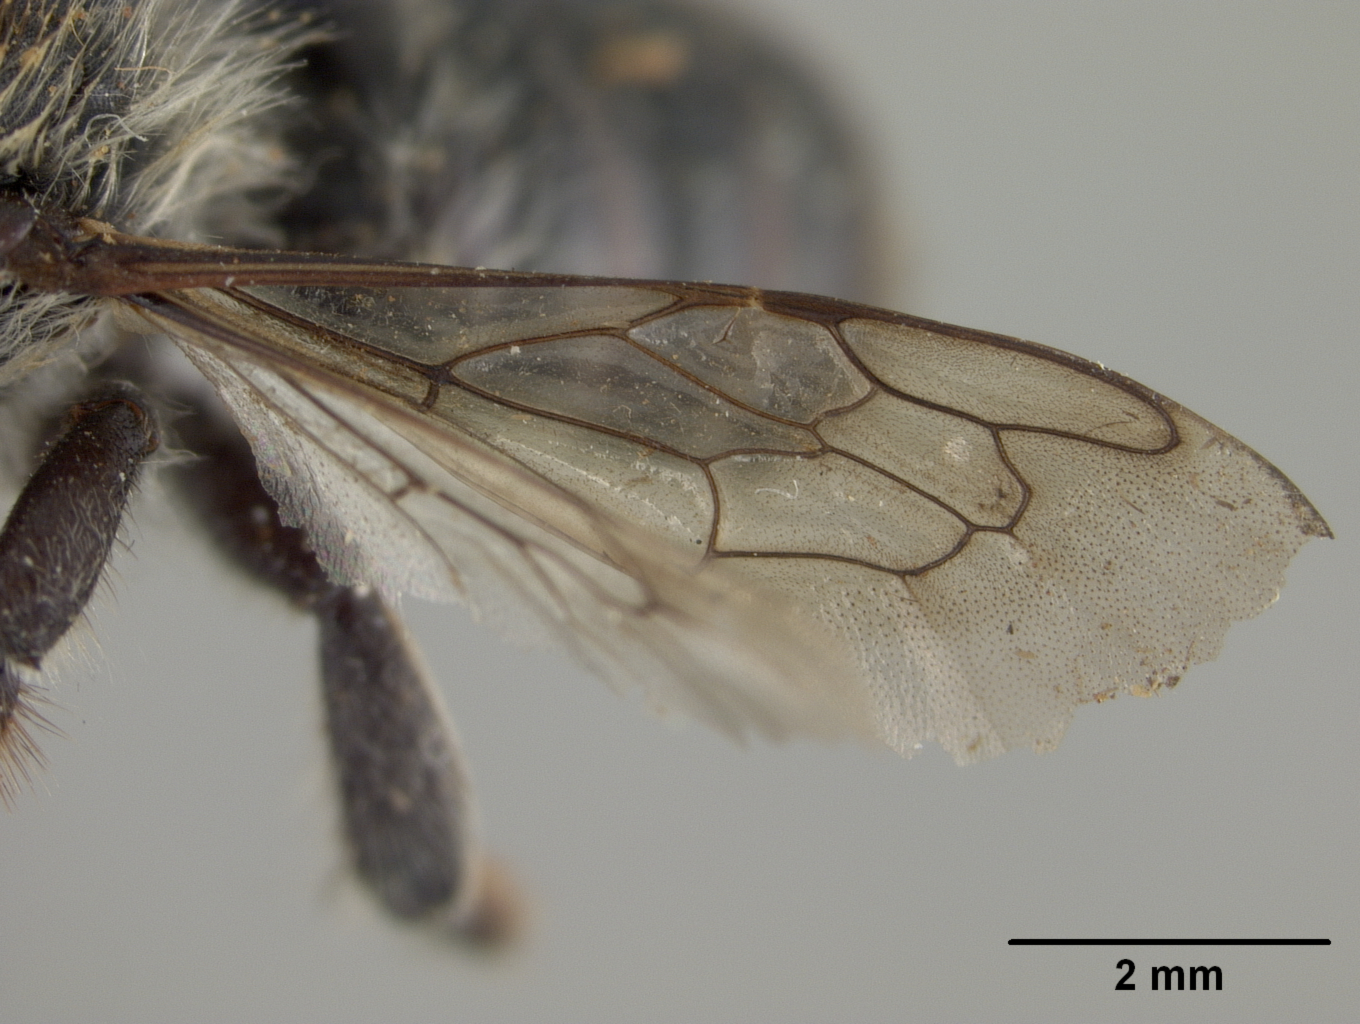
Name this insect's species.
Megachile albula
